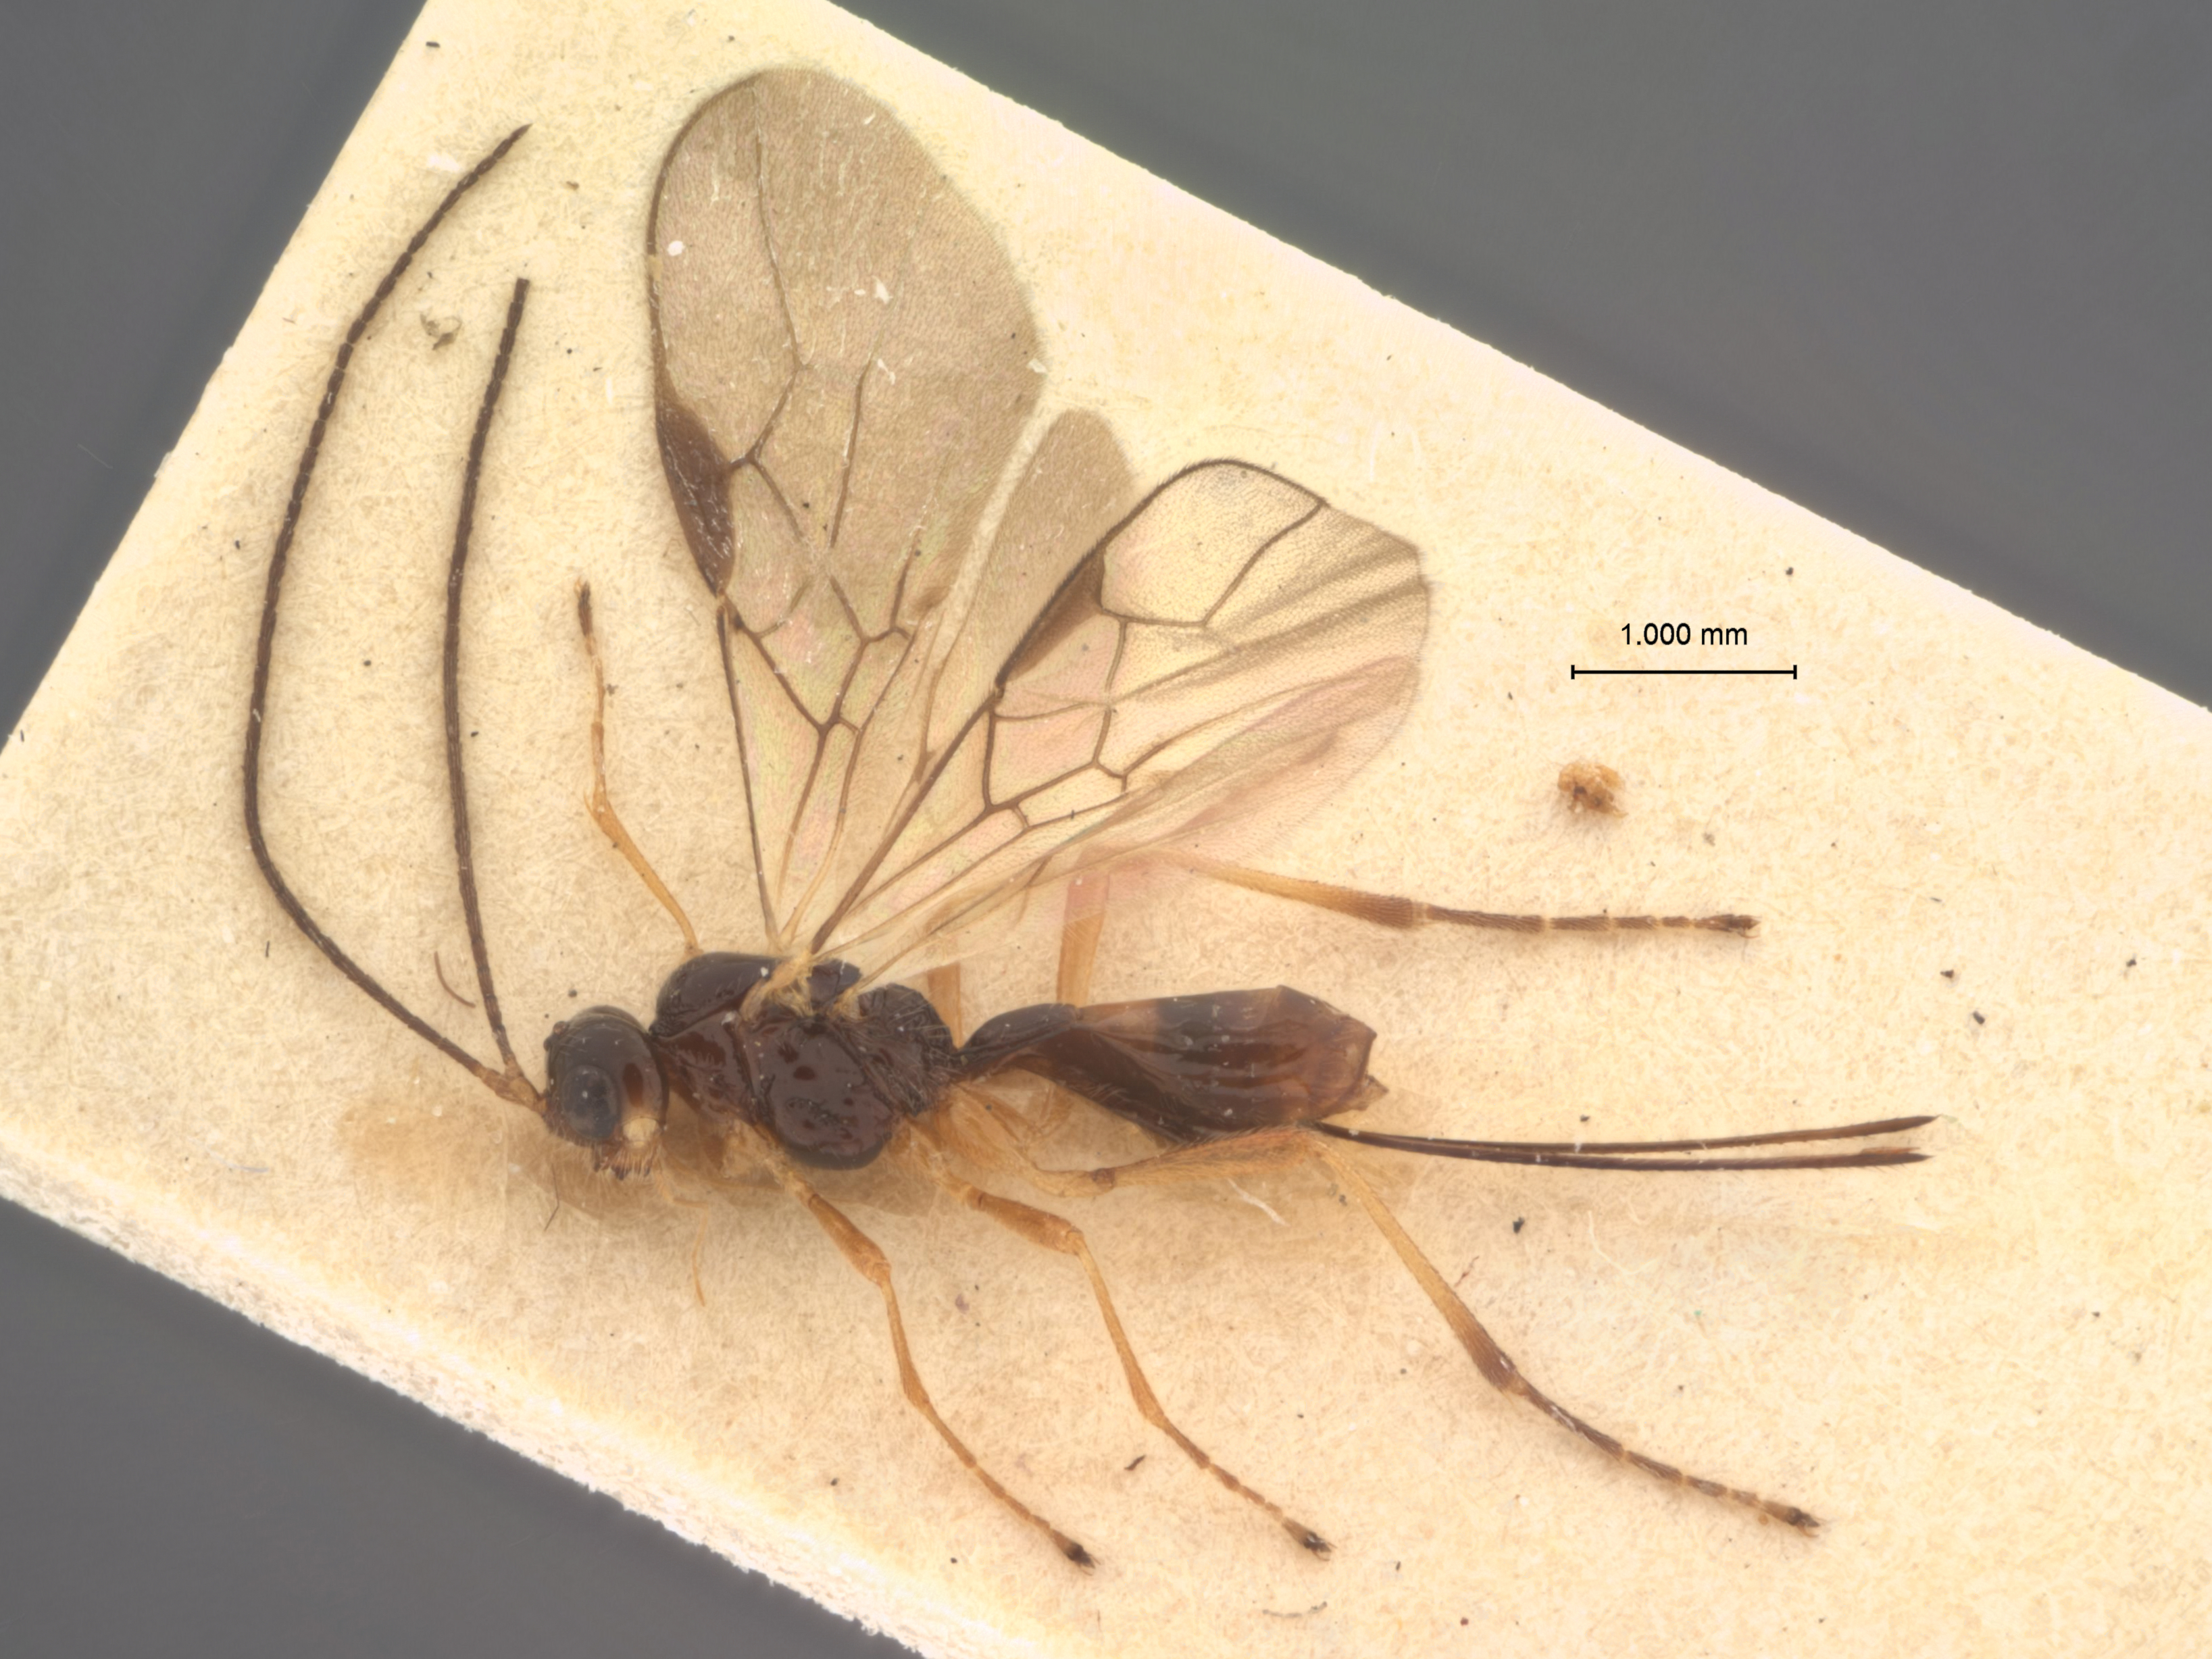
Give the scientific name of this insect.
Alysia luciella
